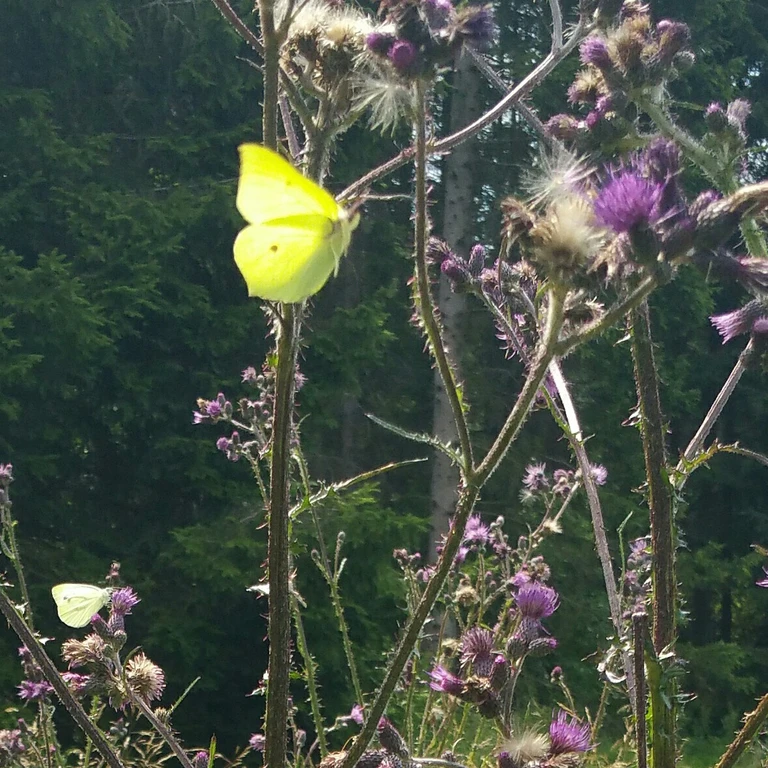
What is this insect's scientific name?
Gonepteryx rhamni
